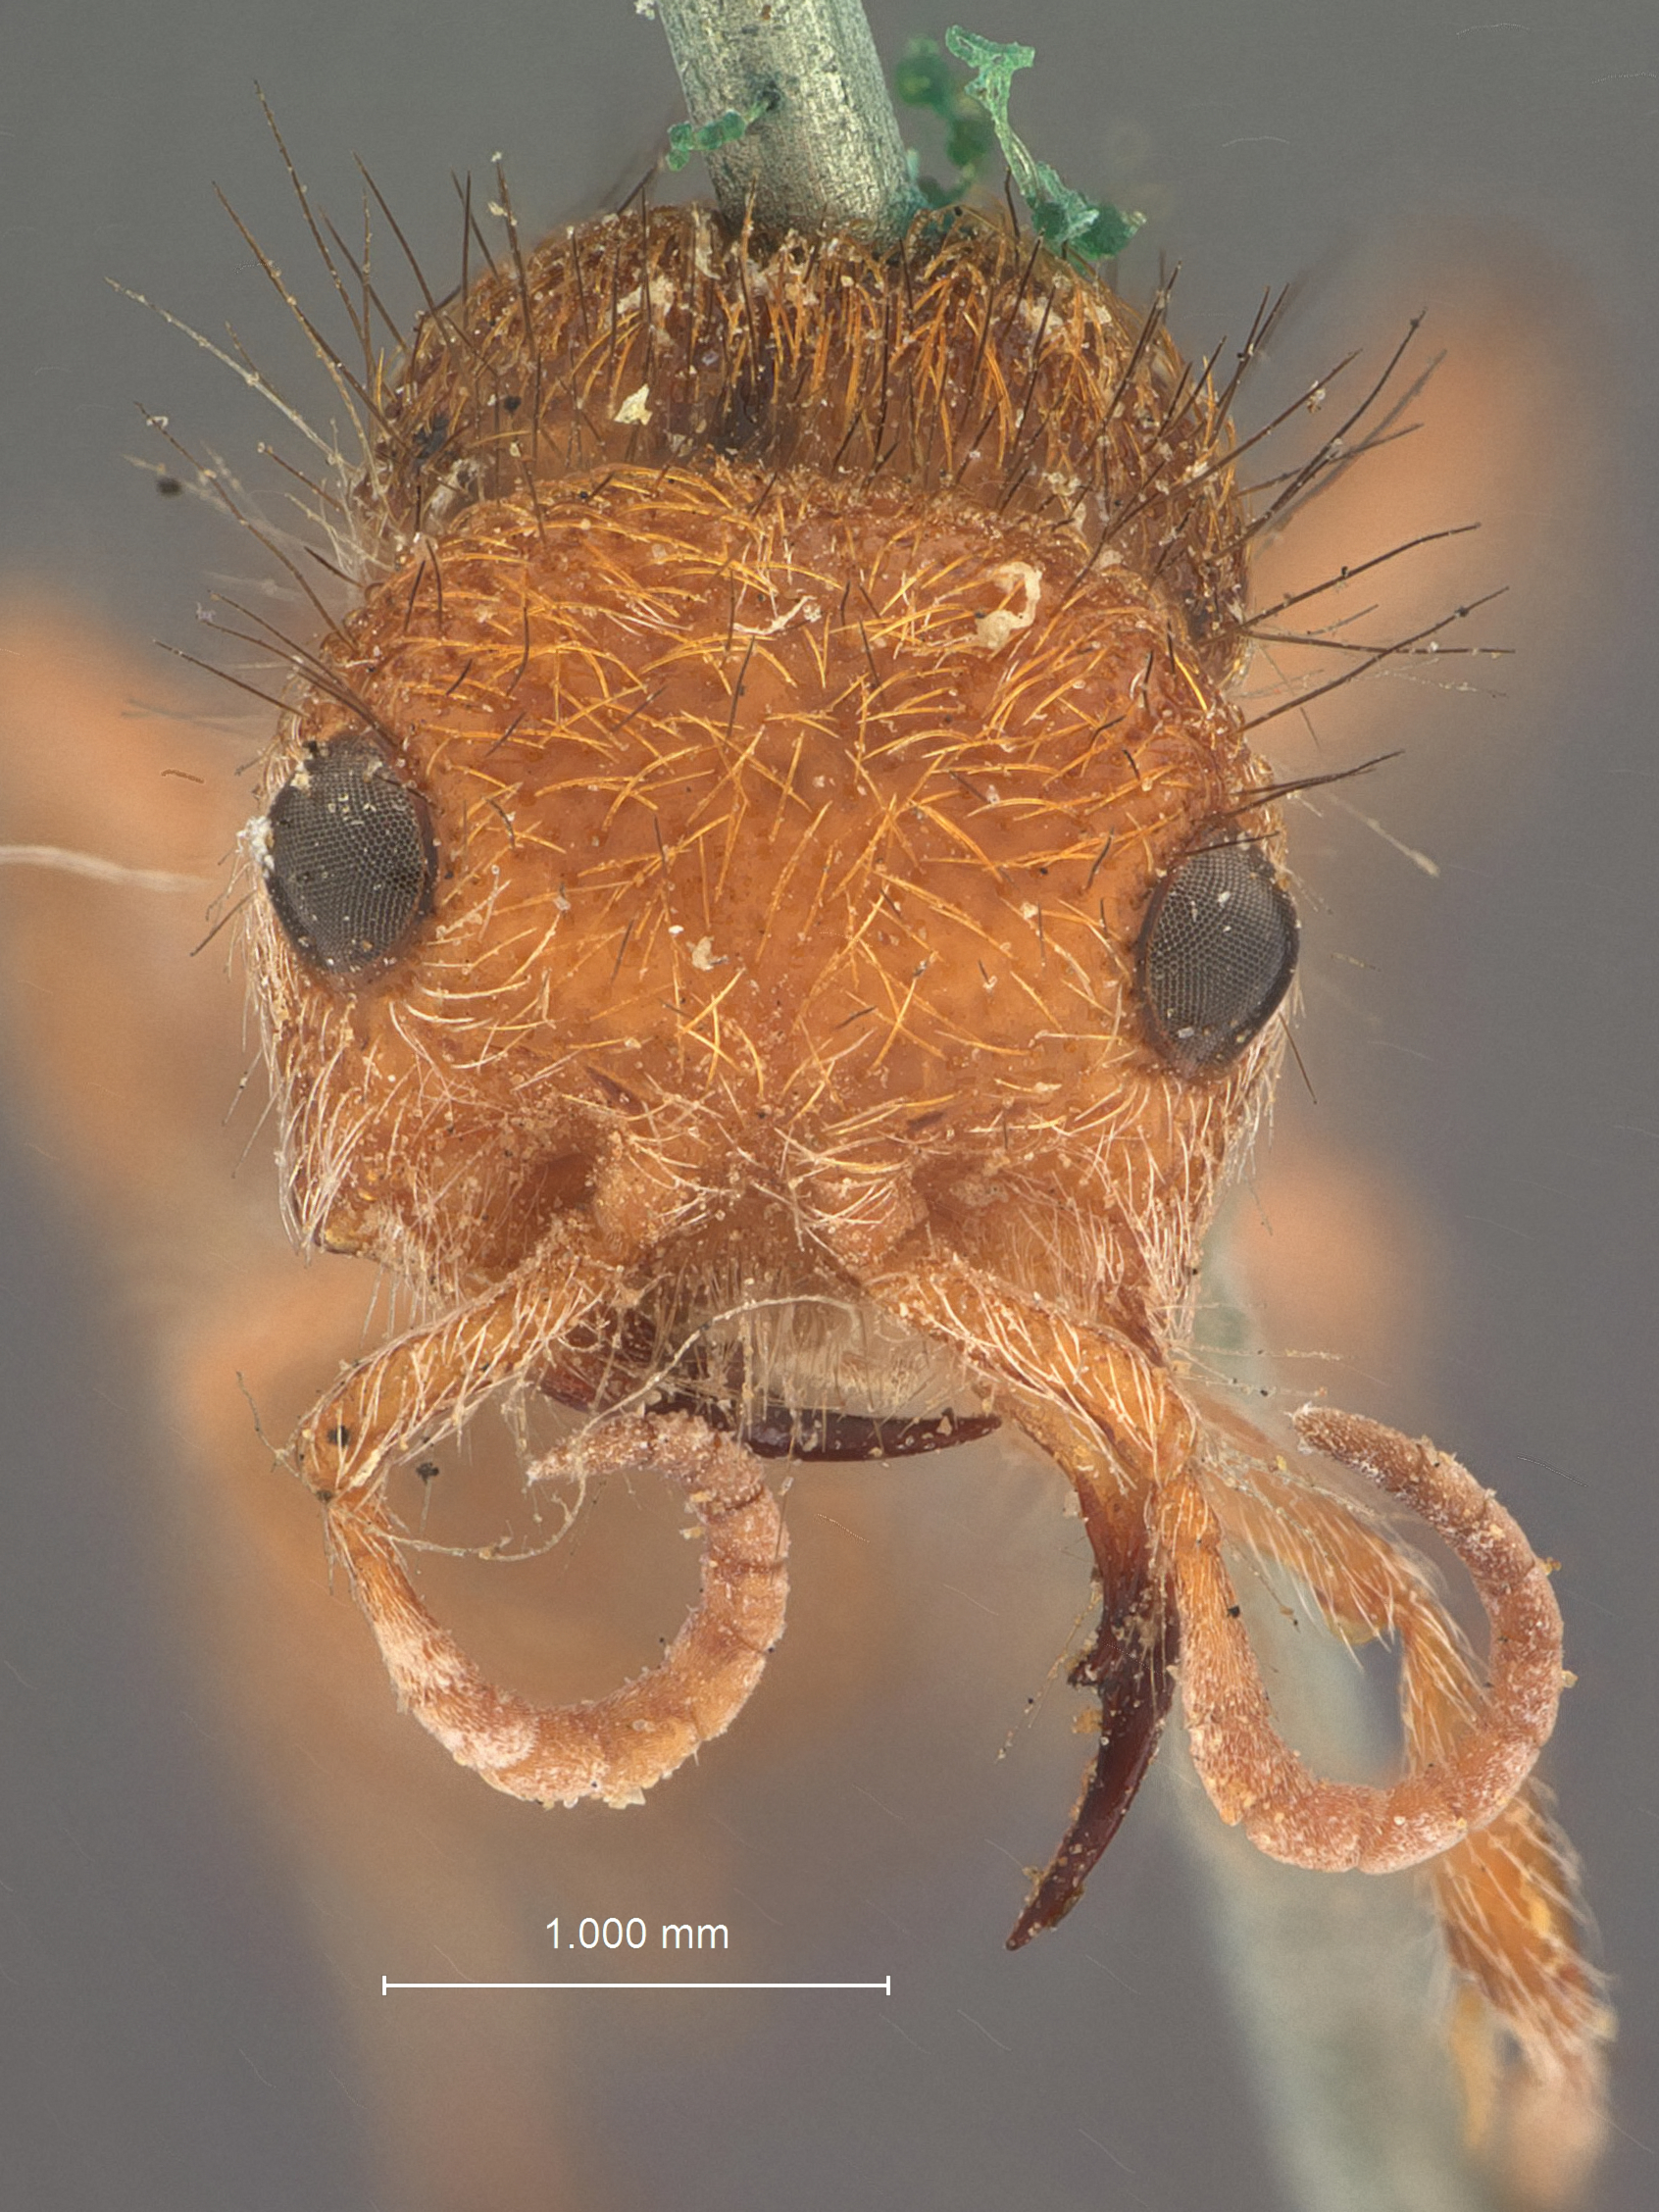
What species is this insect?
Sphaerophthalma heliophila
